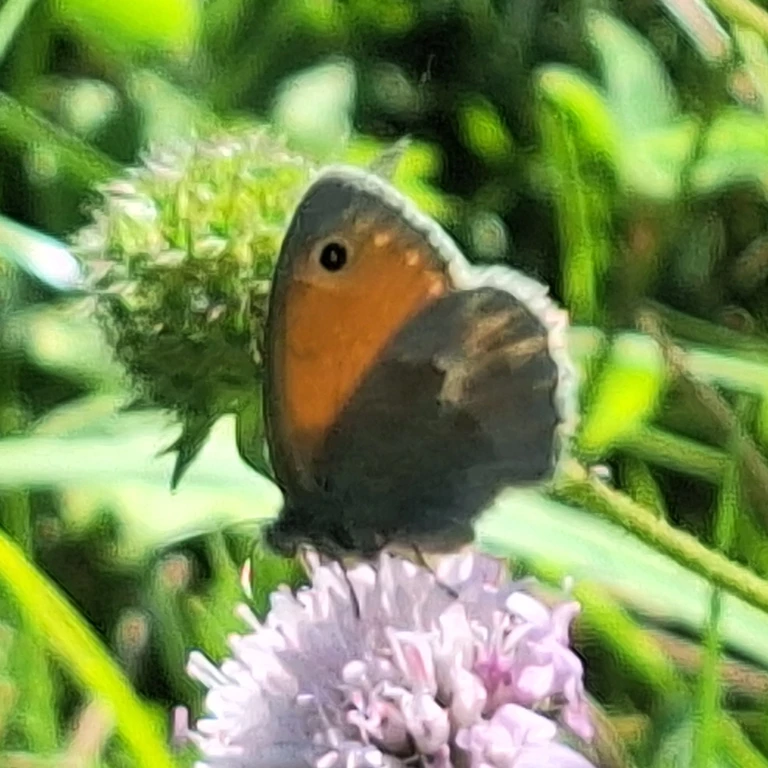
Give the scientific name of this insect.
Coenonympha pamphilus
